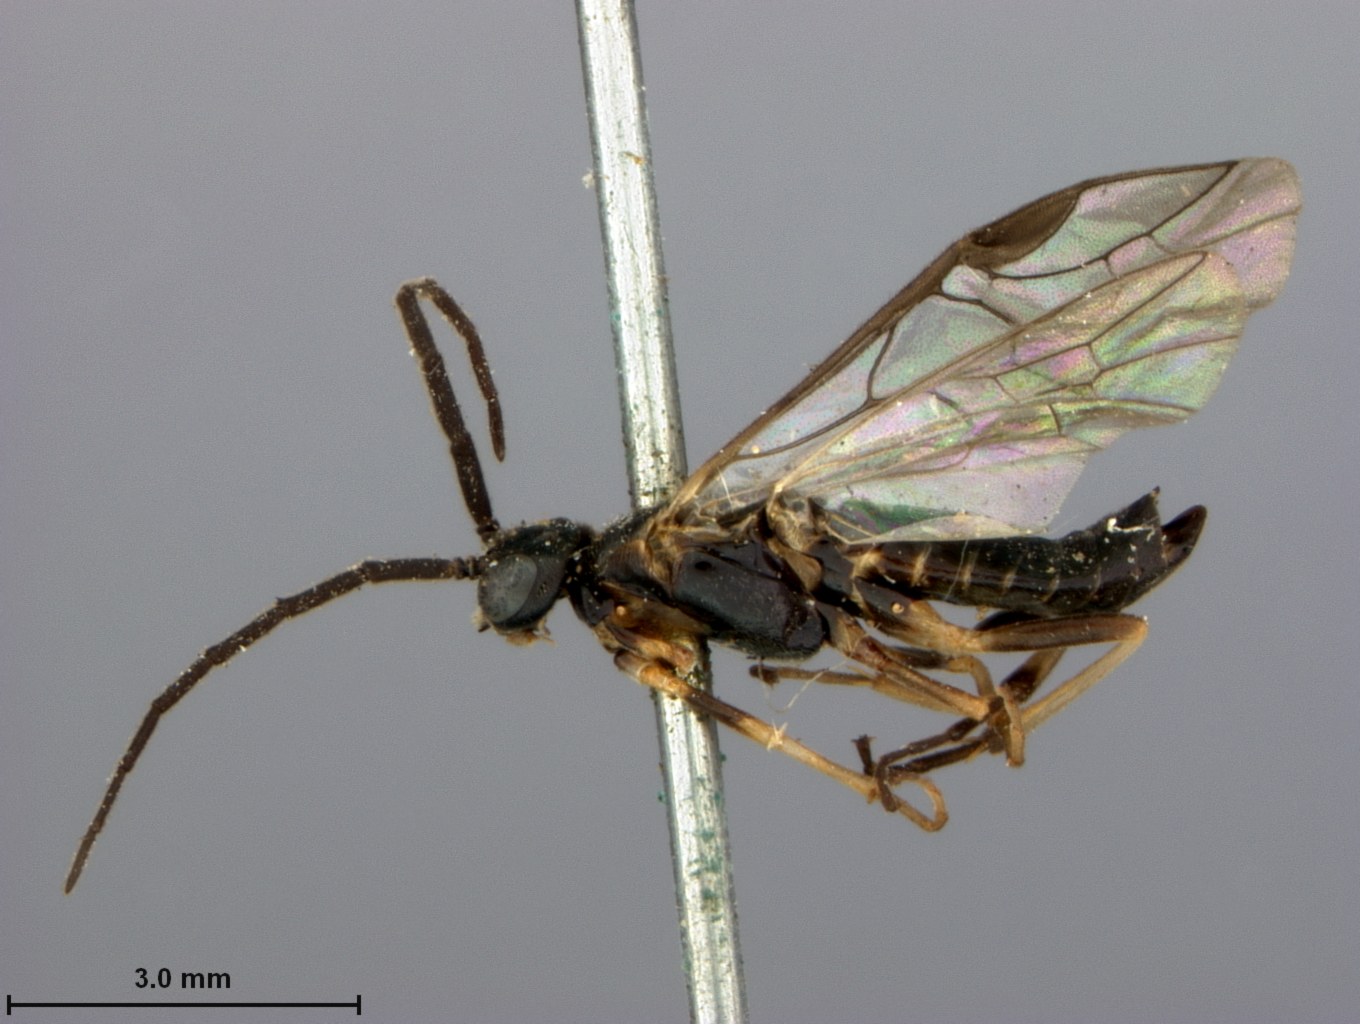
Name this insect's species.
Pristiphora lena
